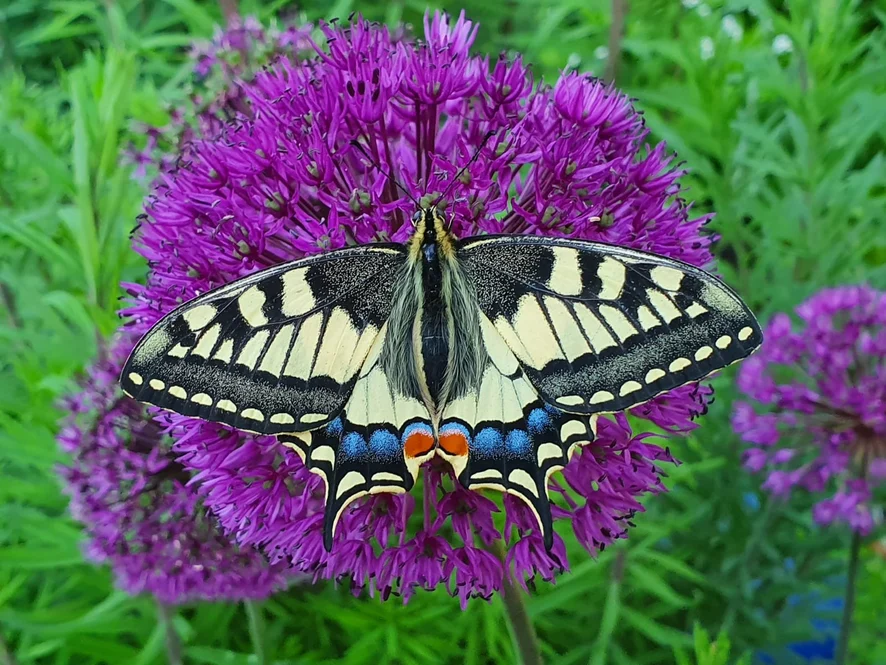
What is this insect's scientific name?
Papilio machaon
